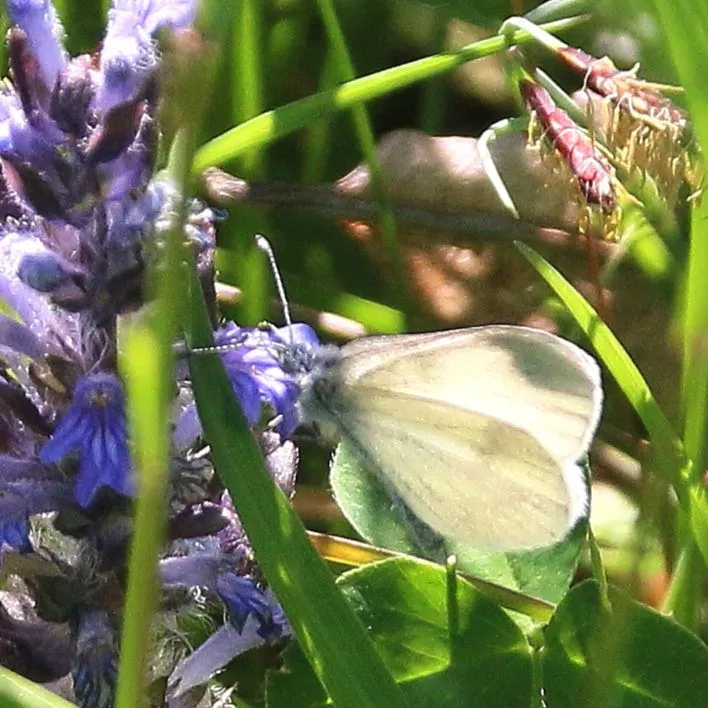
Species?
Leptidea sinapis/juvernica
